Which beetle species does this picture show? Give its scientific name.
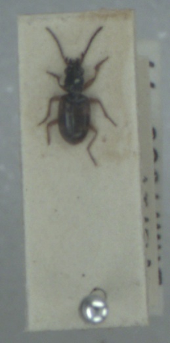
Bembidion articulatum
